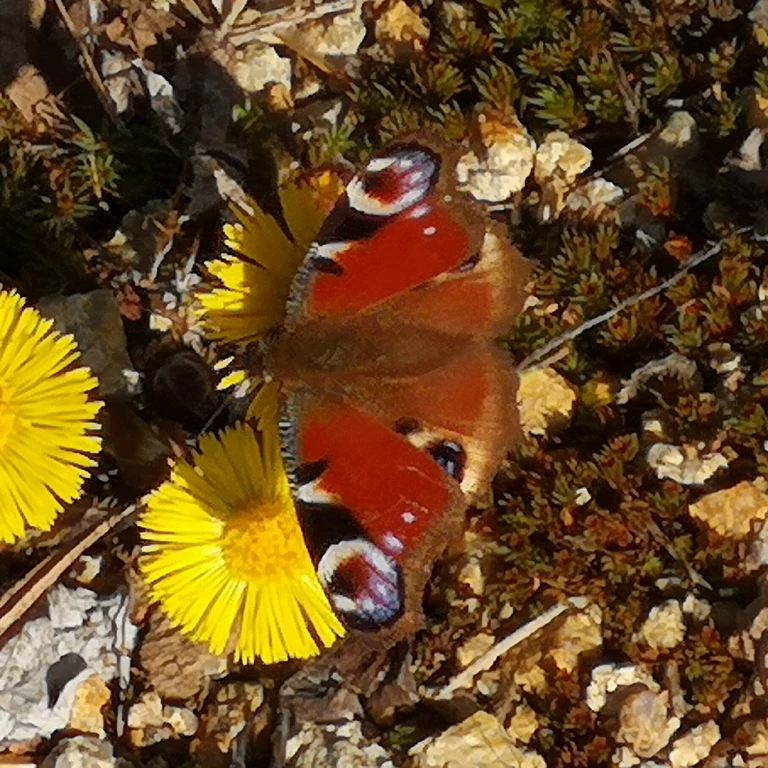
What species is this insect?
Aglais io
